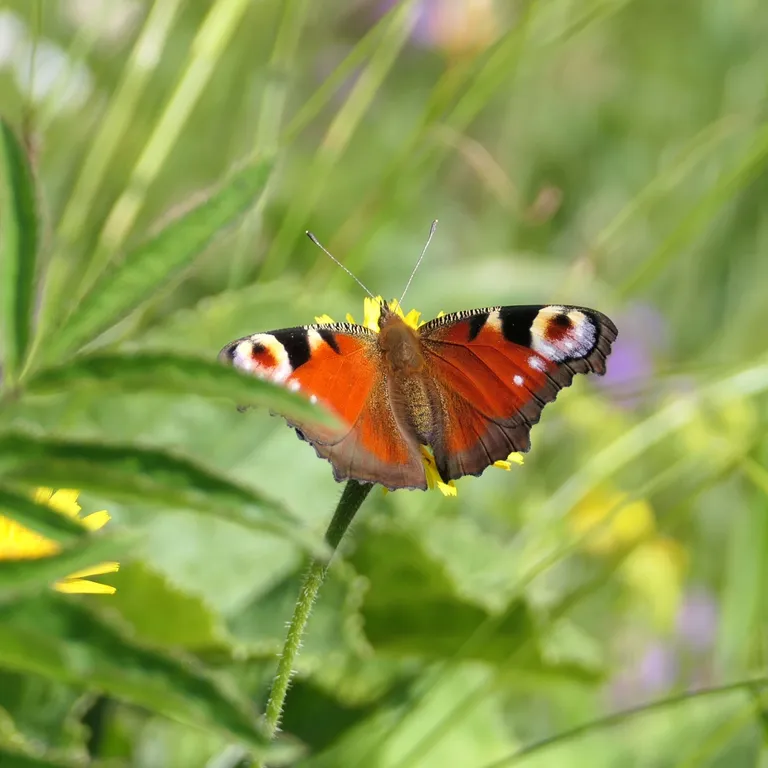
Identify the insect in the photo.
Aglais io
